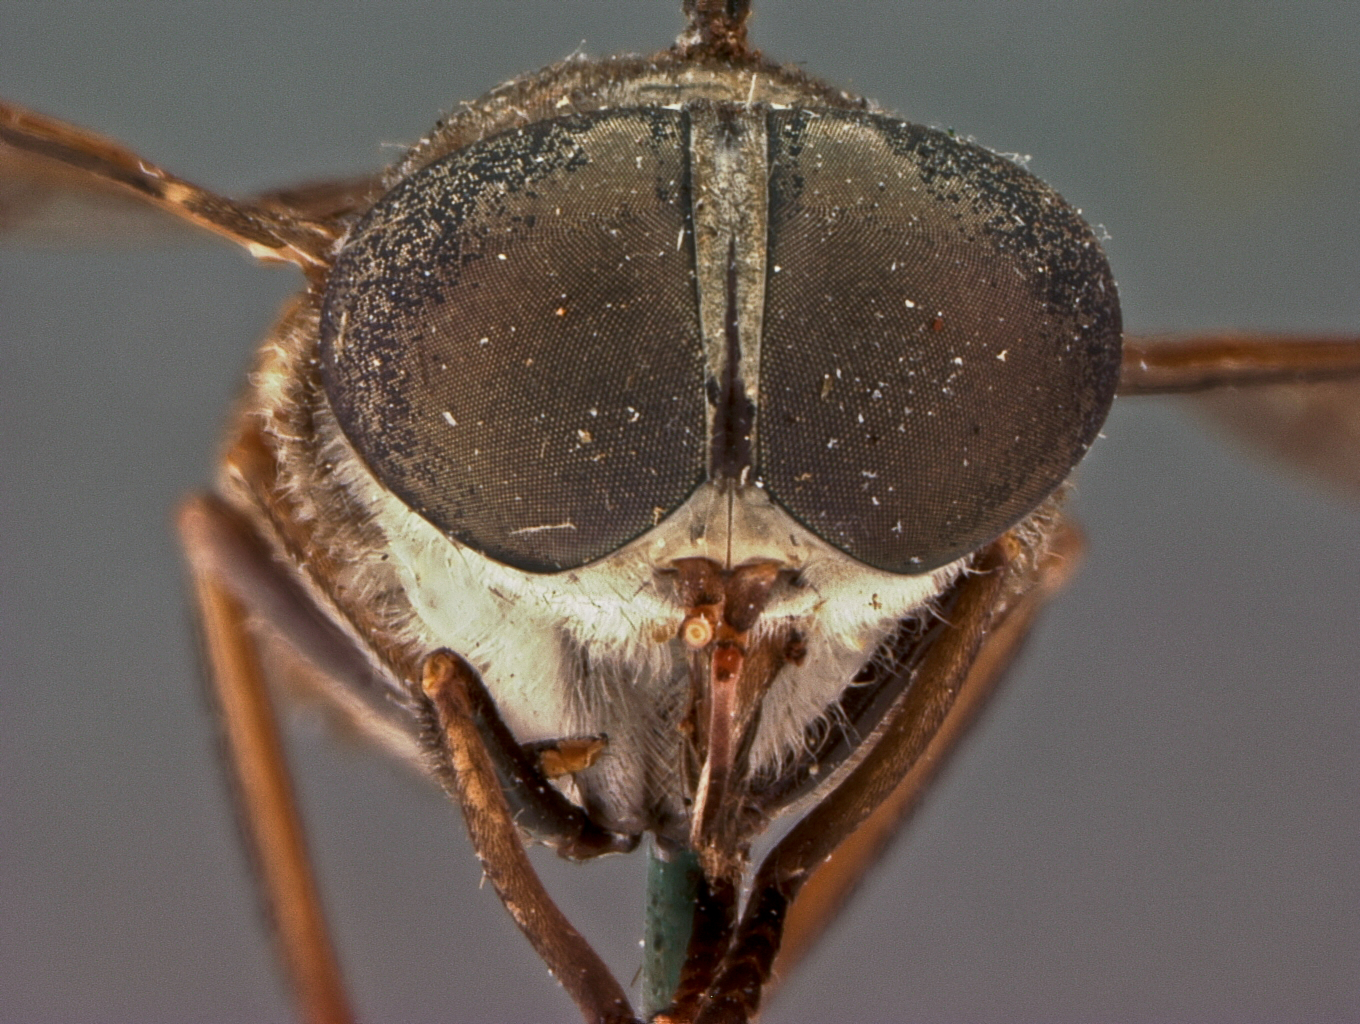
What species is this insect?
Tabanus ruficoloratus
